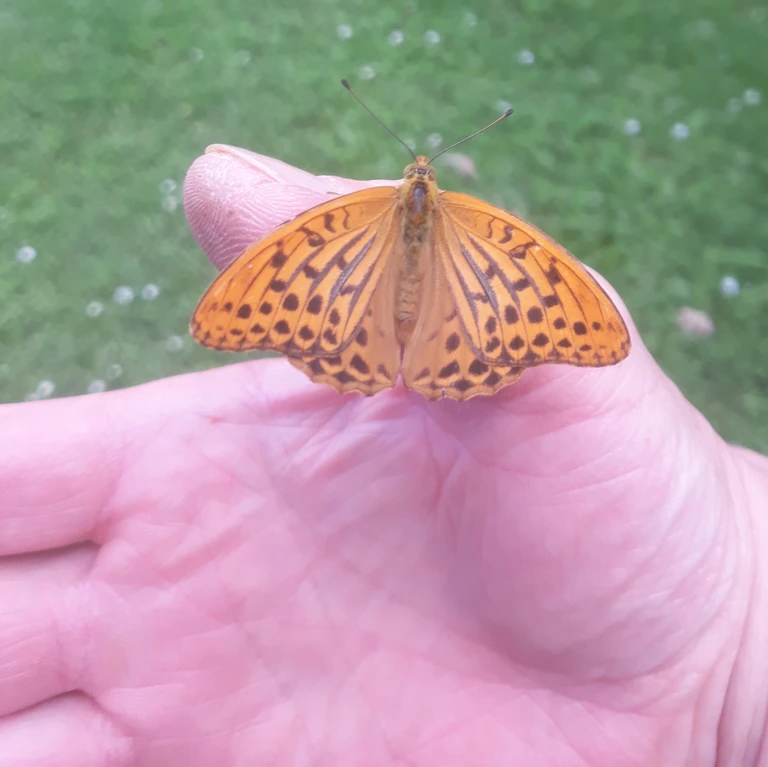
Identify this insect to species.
Argynnis paphia
